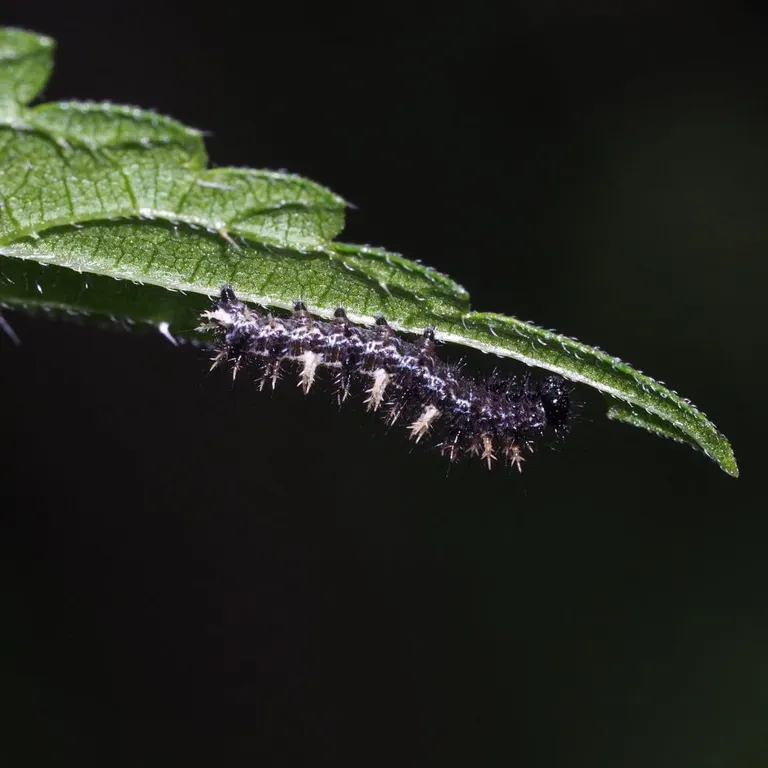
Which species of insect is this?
Polygonia c-album
